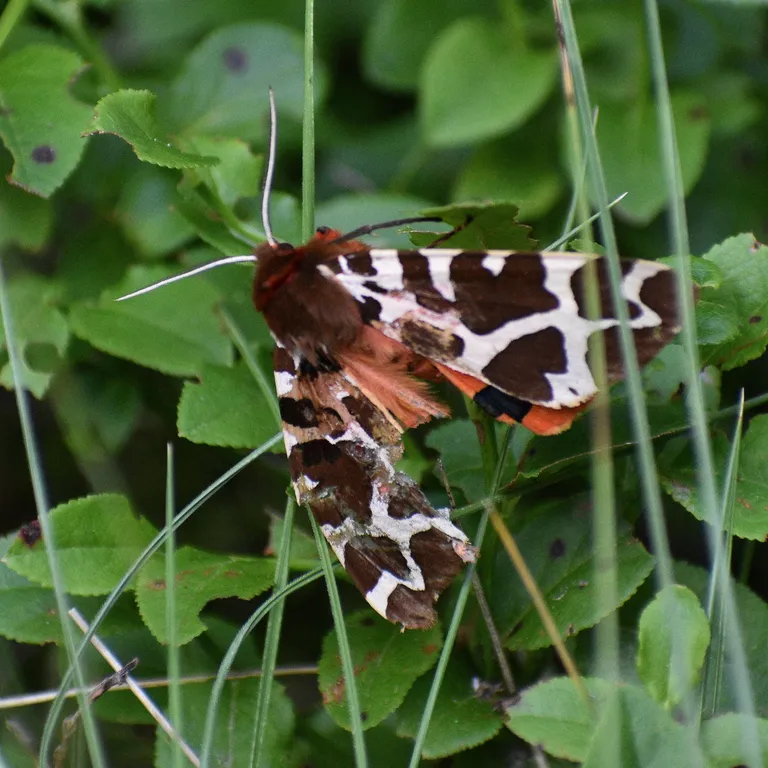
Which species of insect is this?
Arctia caja
